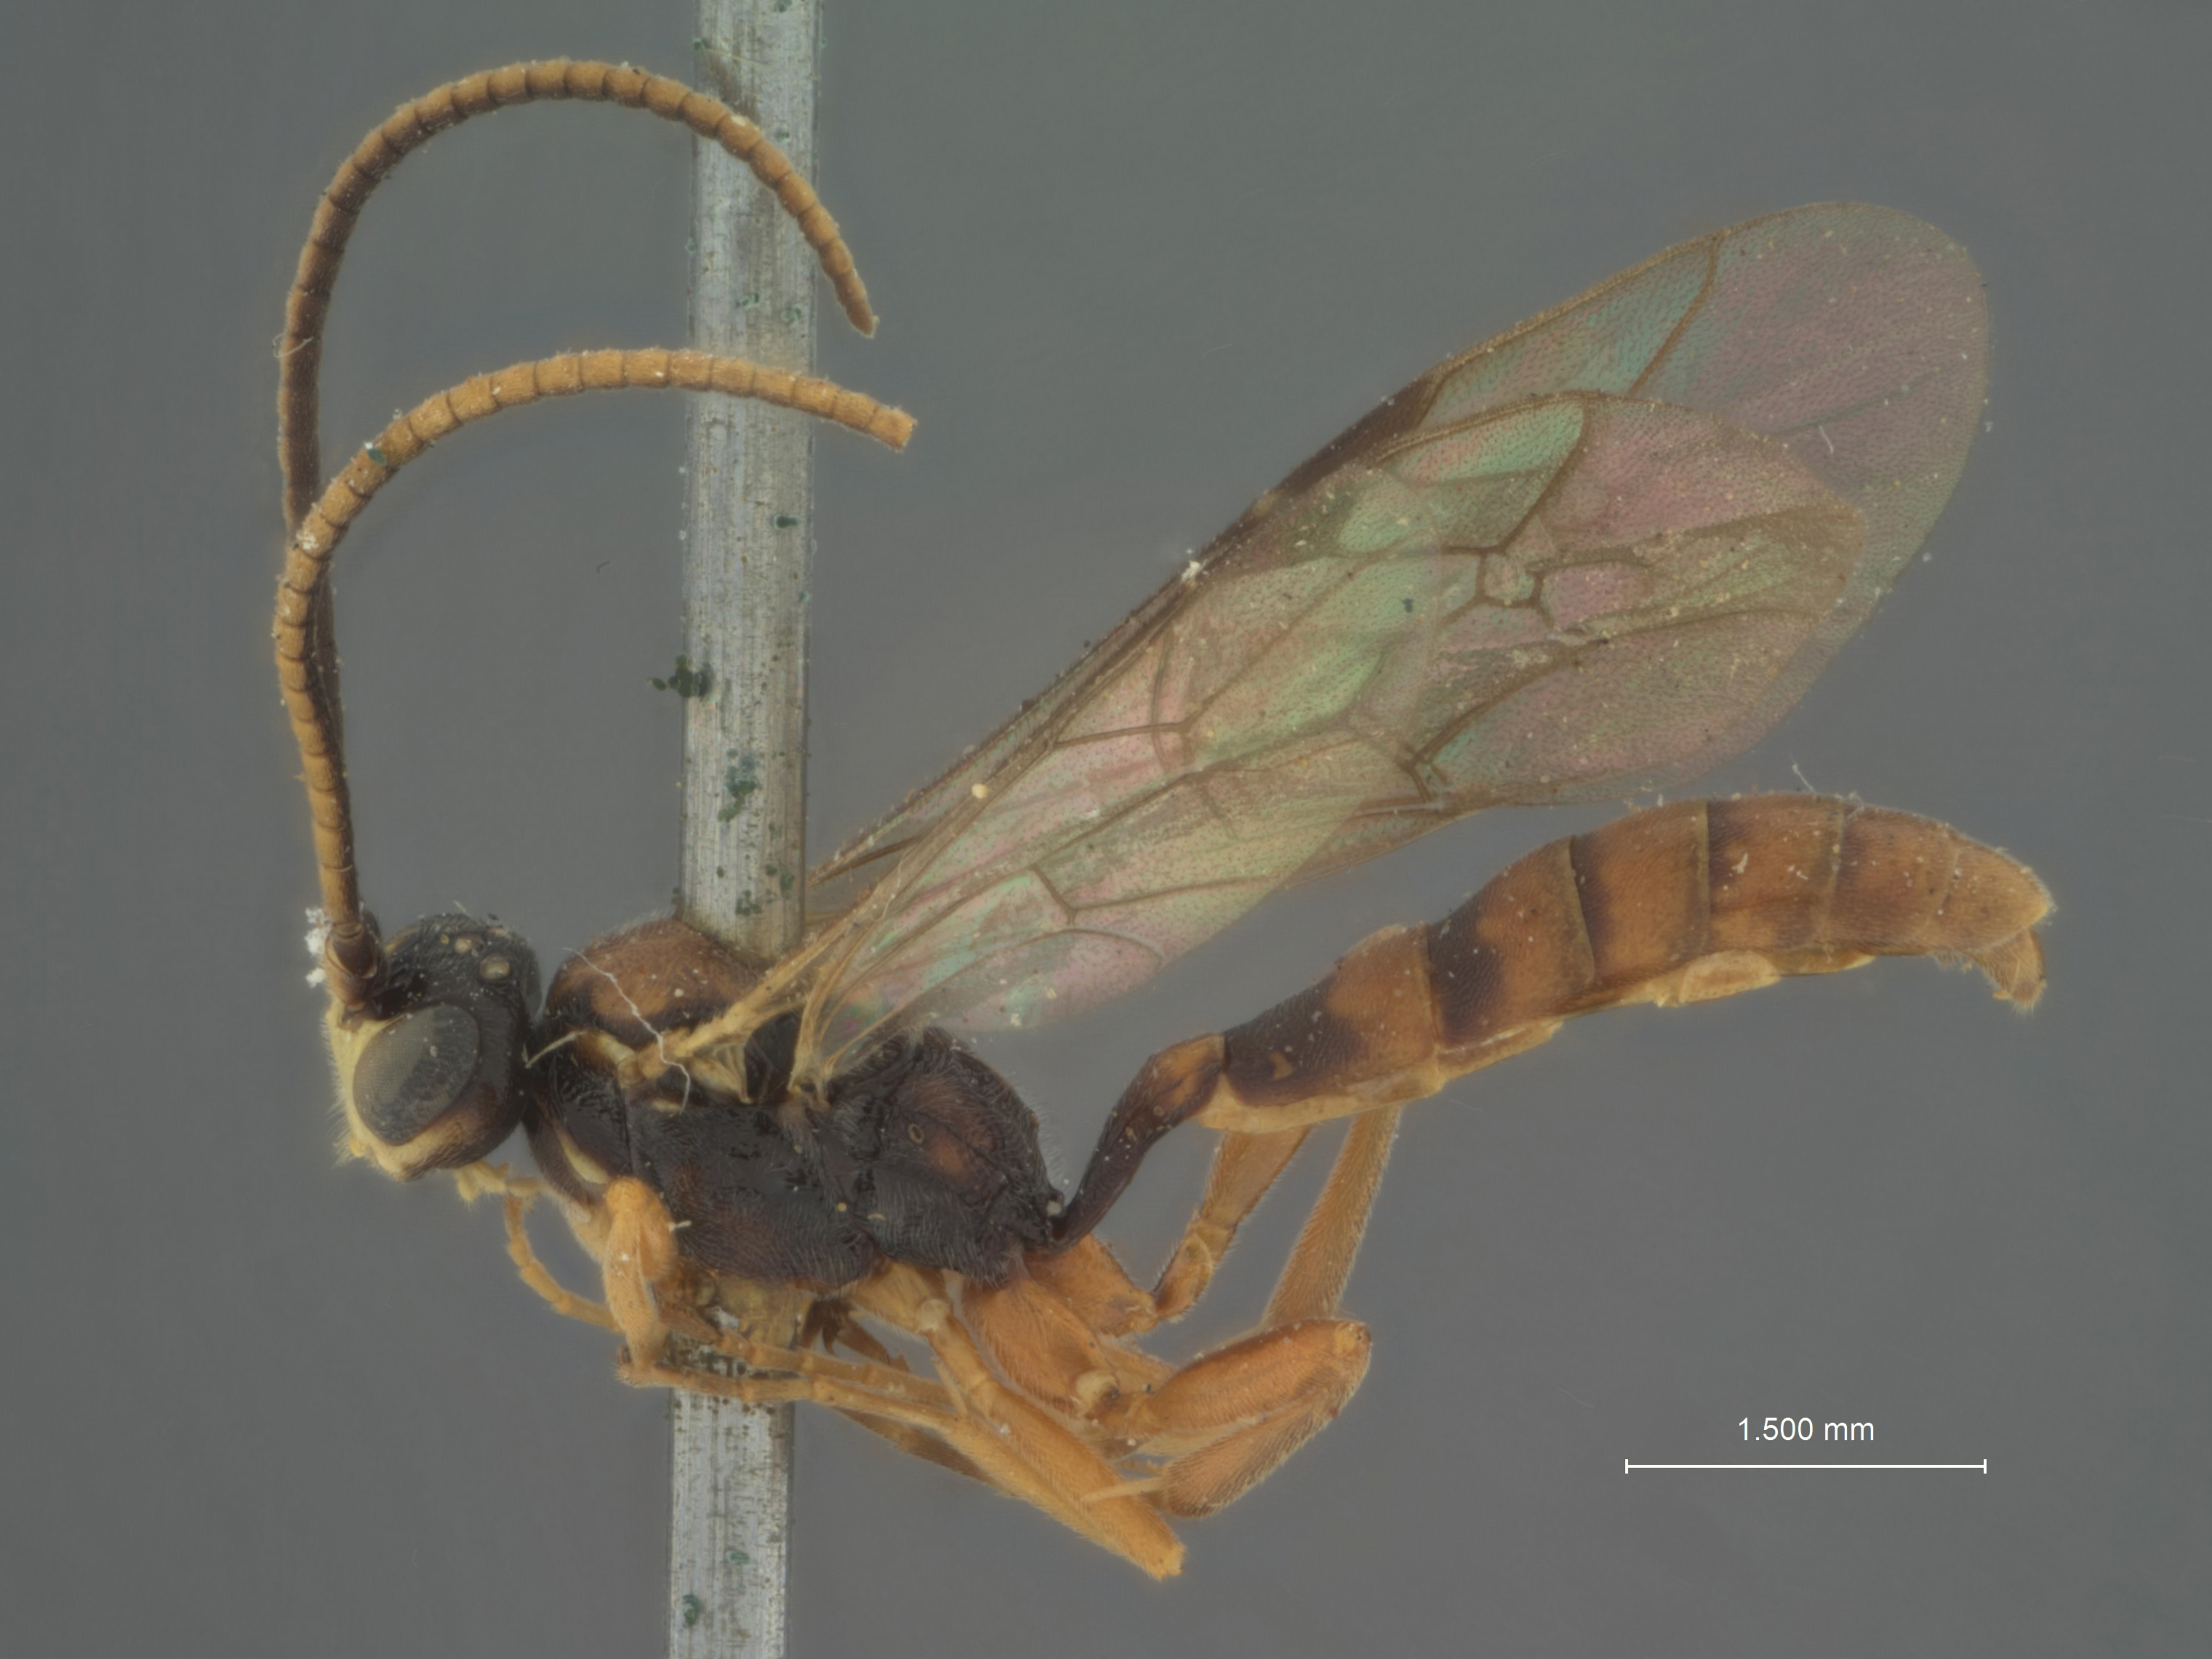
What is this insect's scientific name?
Cratichneumon confusus
